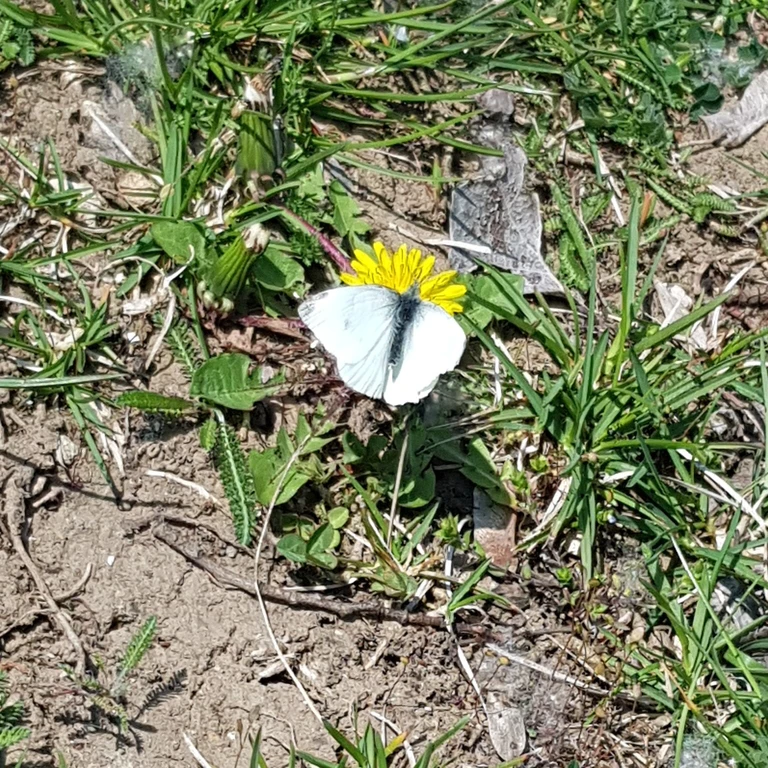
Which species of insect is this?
Pieris napi
